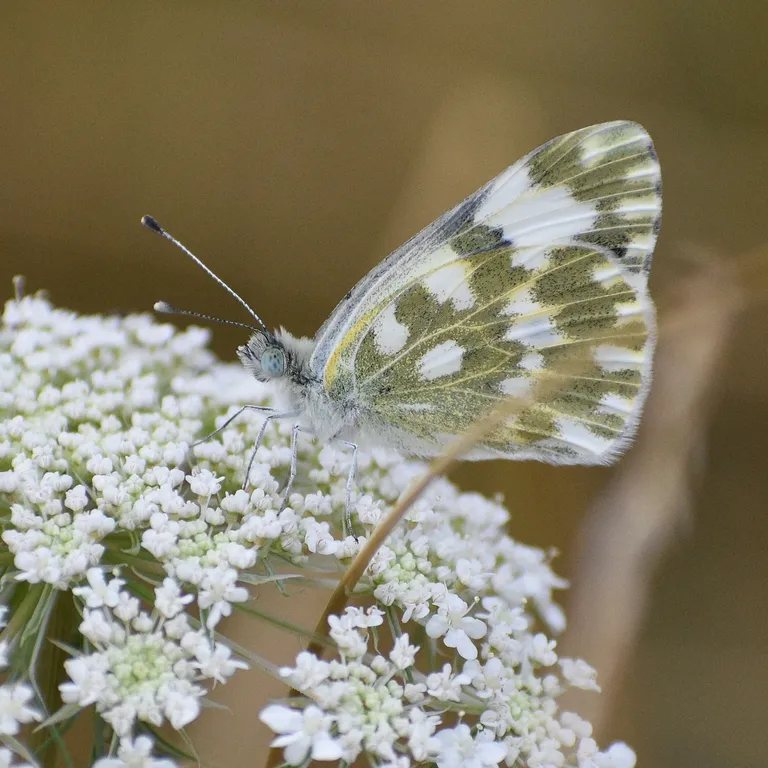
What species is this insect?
Pontia edusa
